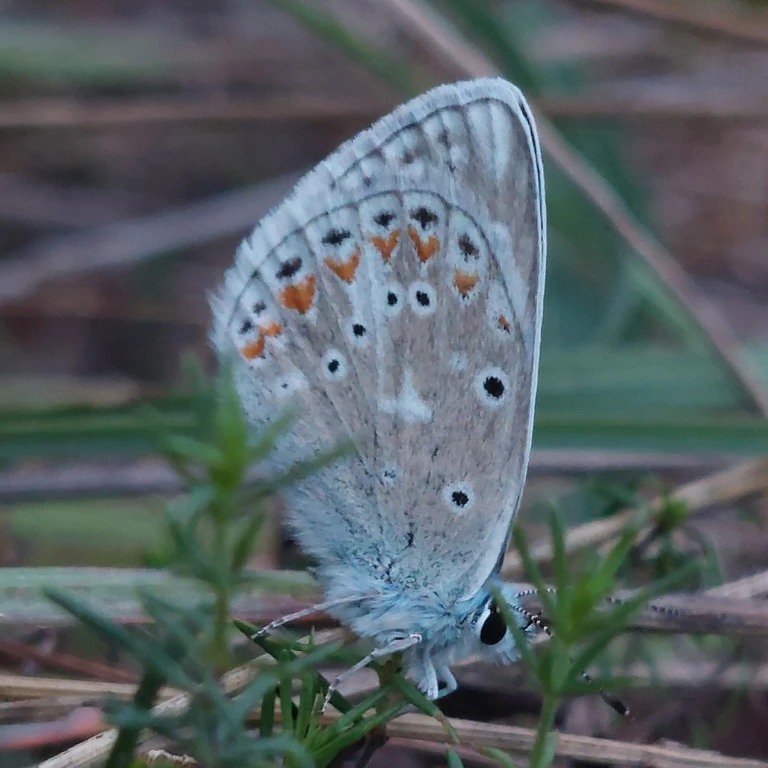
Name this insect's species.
Polyommatus dorylas
